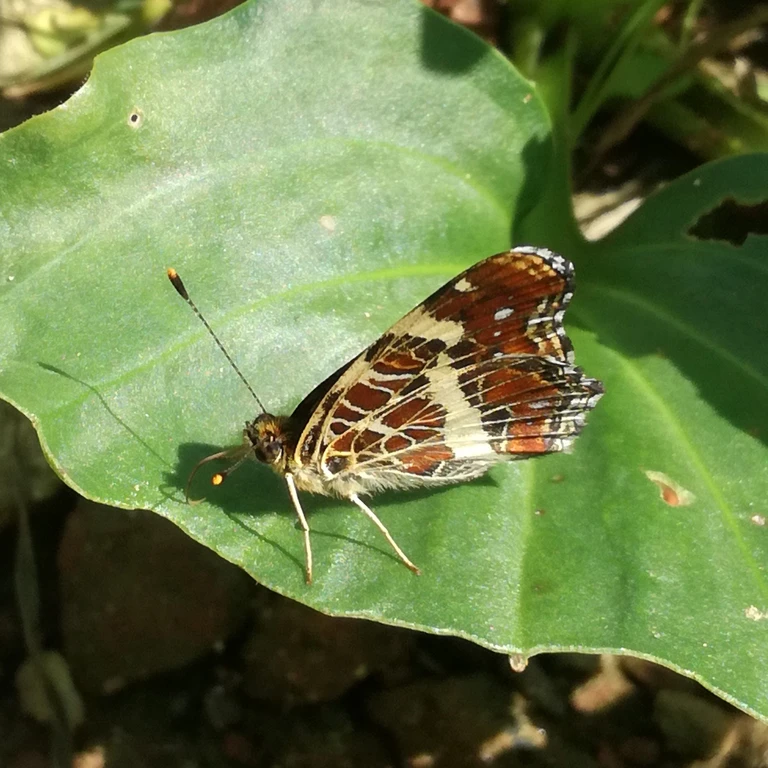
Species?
Araschnia levana
